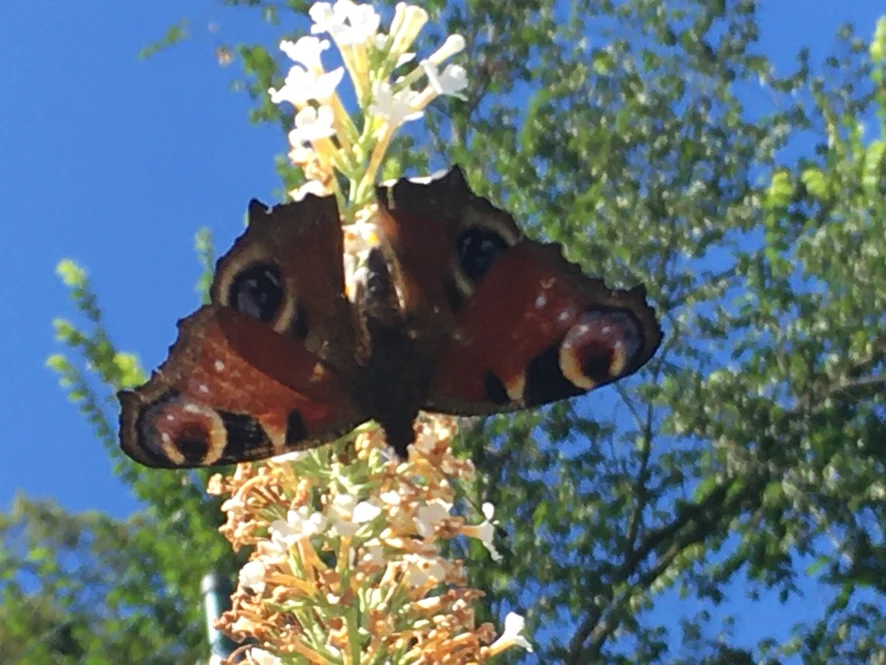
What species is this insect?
Aglais io
